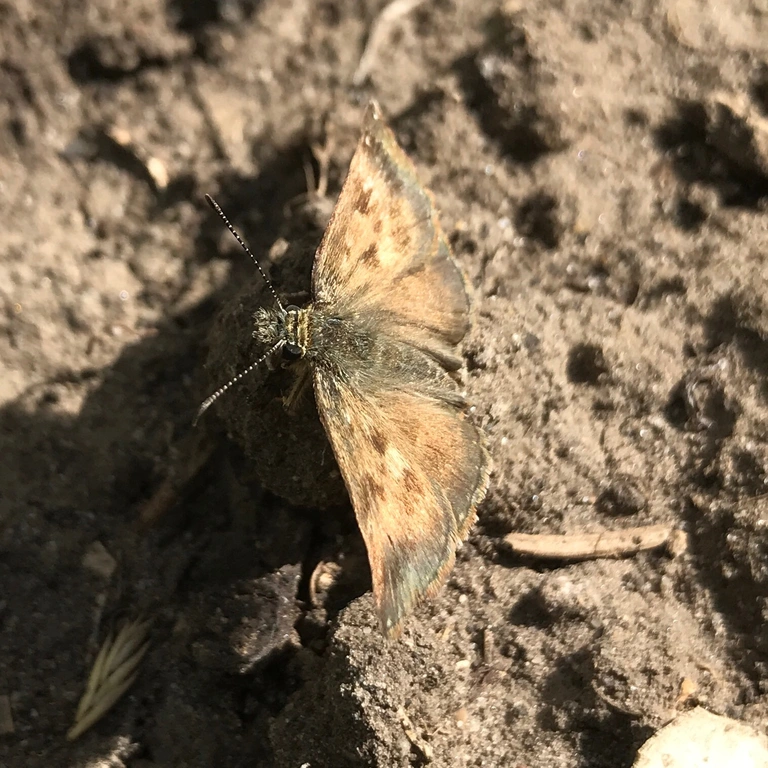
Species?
Erynnis tages
